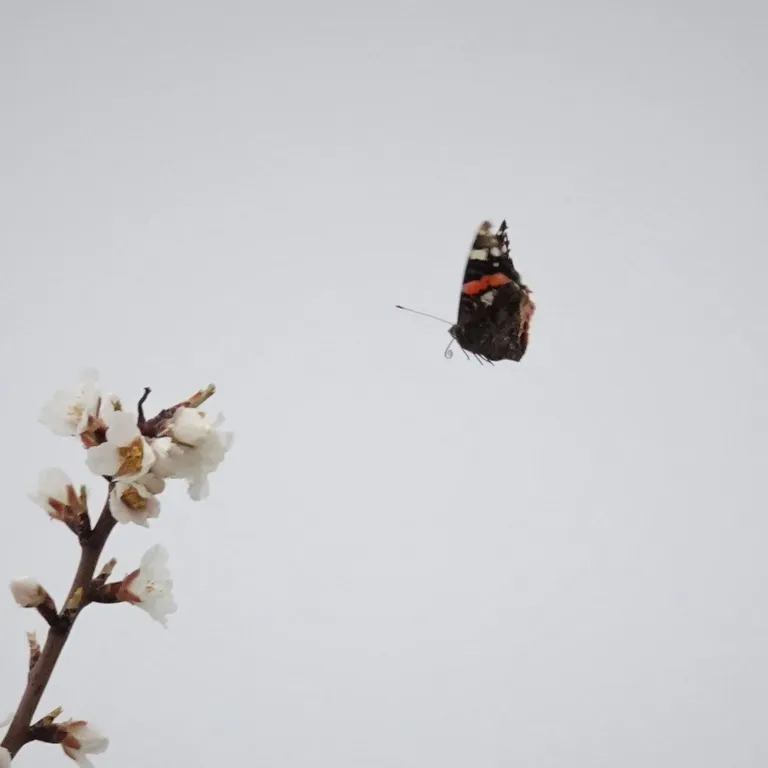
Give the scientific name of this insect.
Vanessa atalanta
